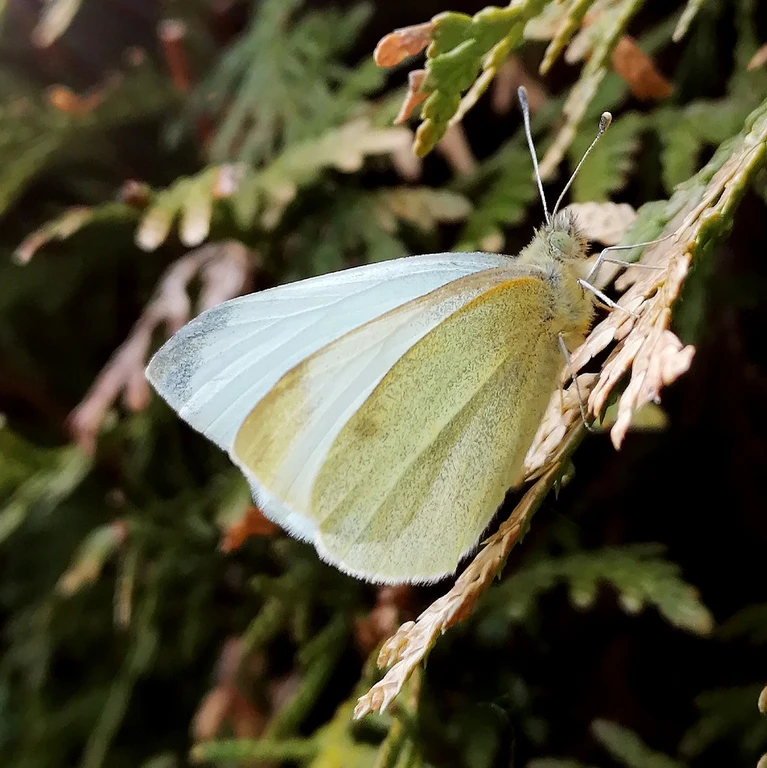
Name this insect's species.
Pieris rapae
